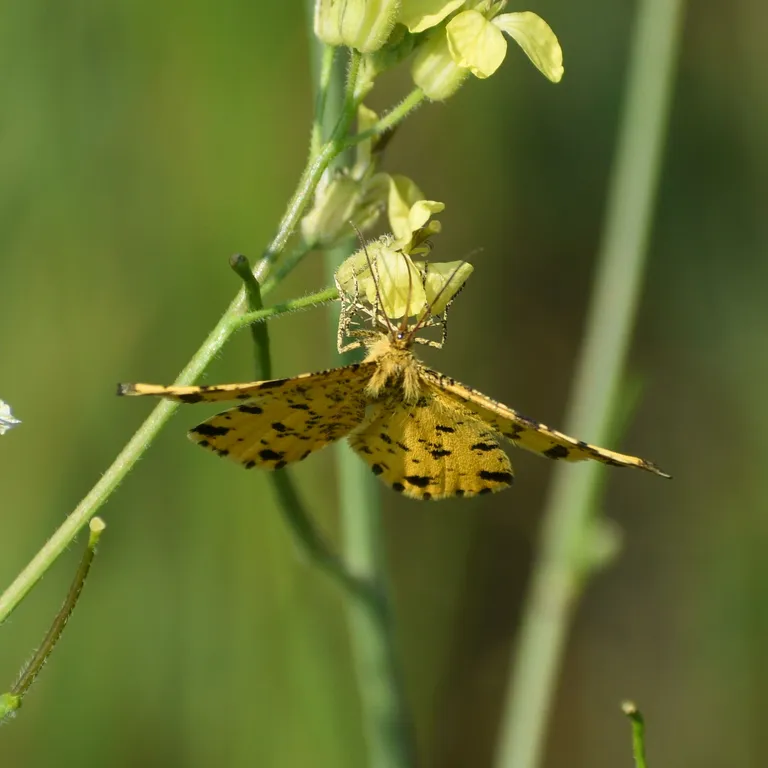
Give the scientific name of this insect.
Pseudopanthera macularia
